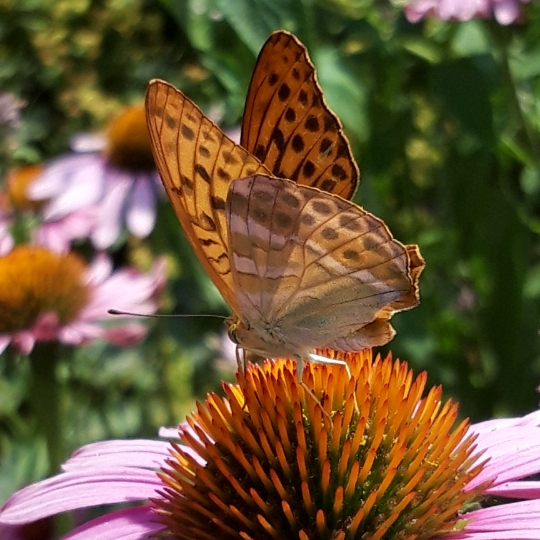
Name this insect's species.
Argynnis paphia
